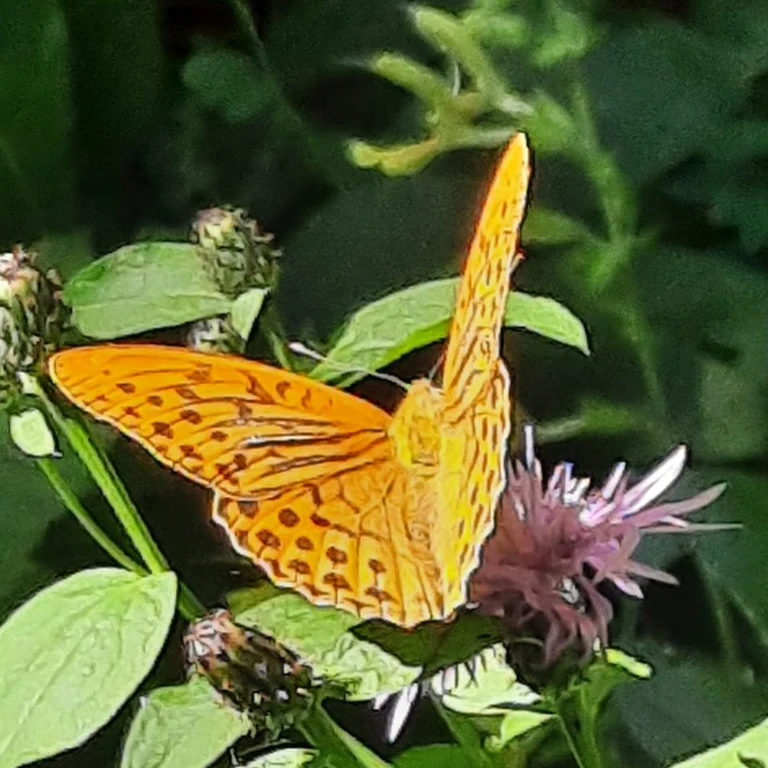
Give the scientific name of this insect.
Argynnis paphia
